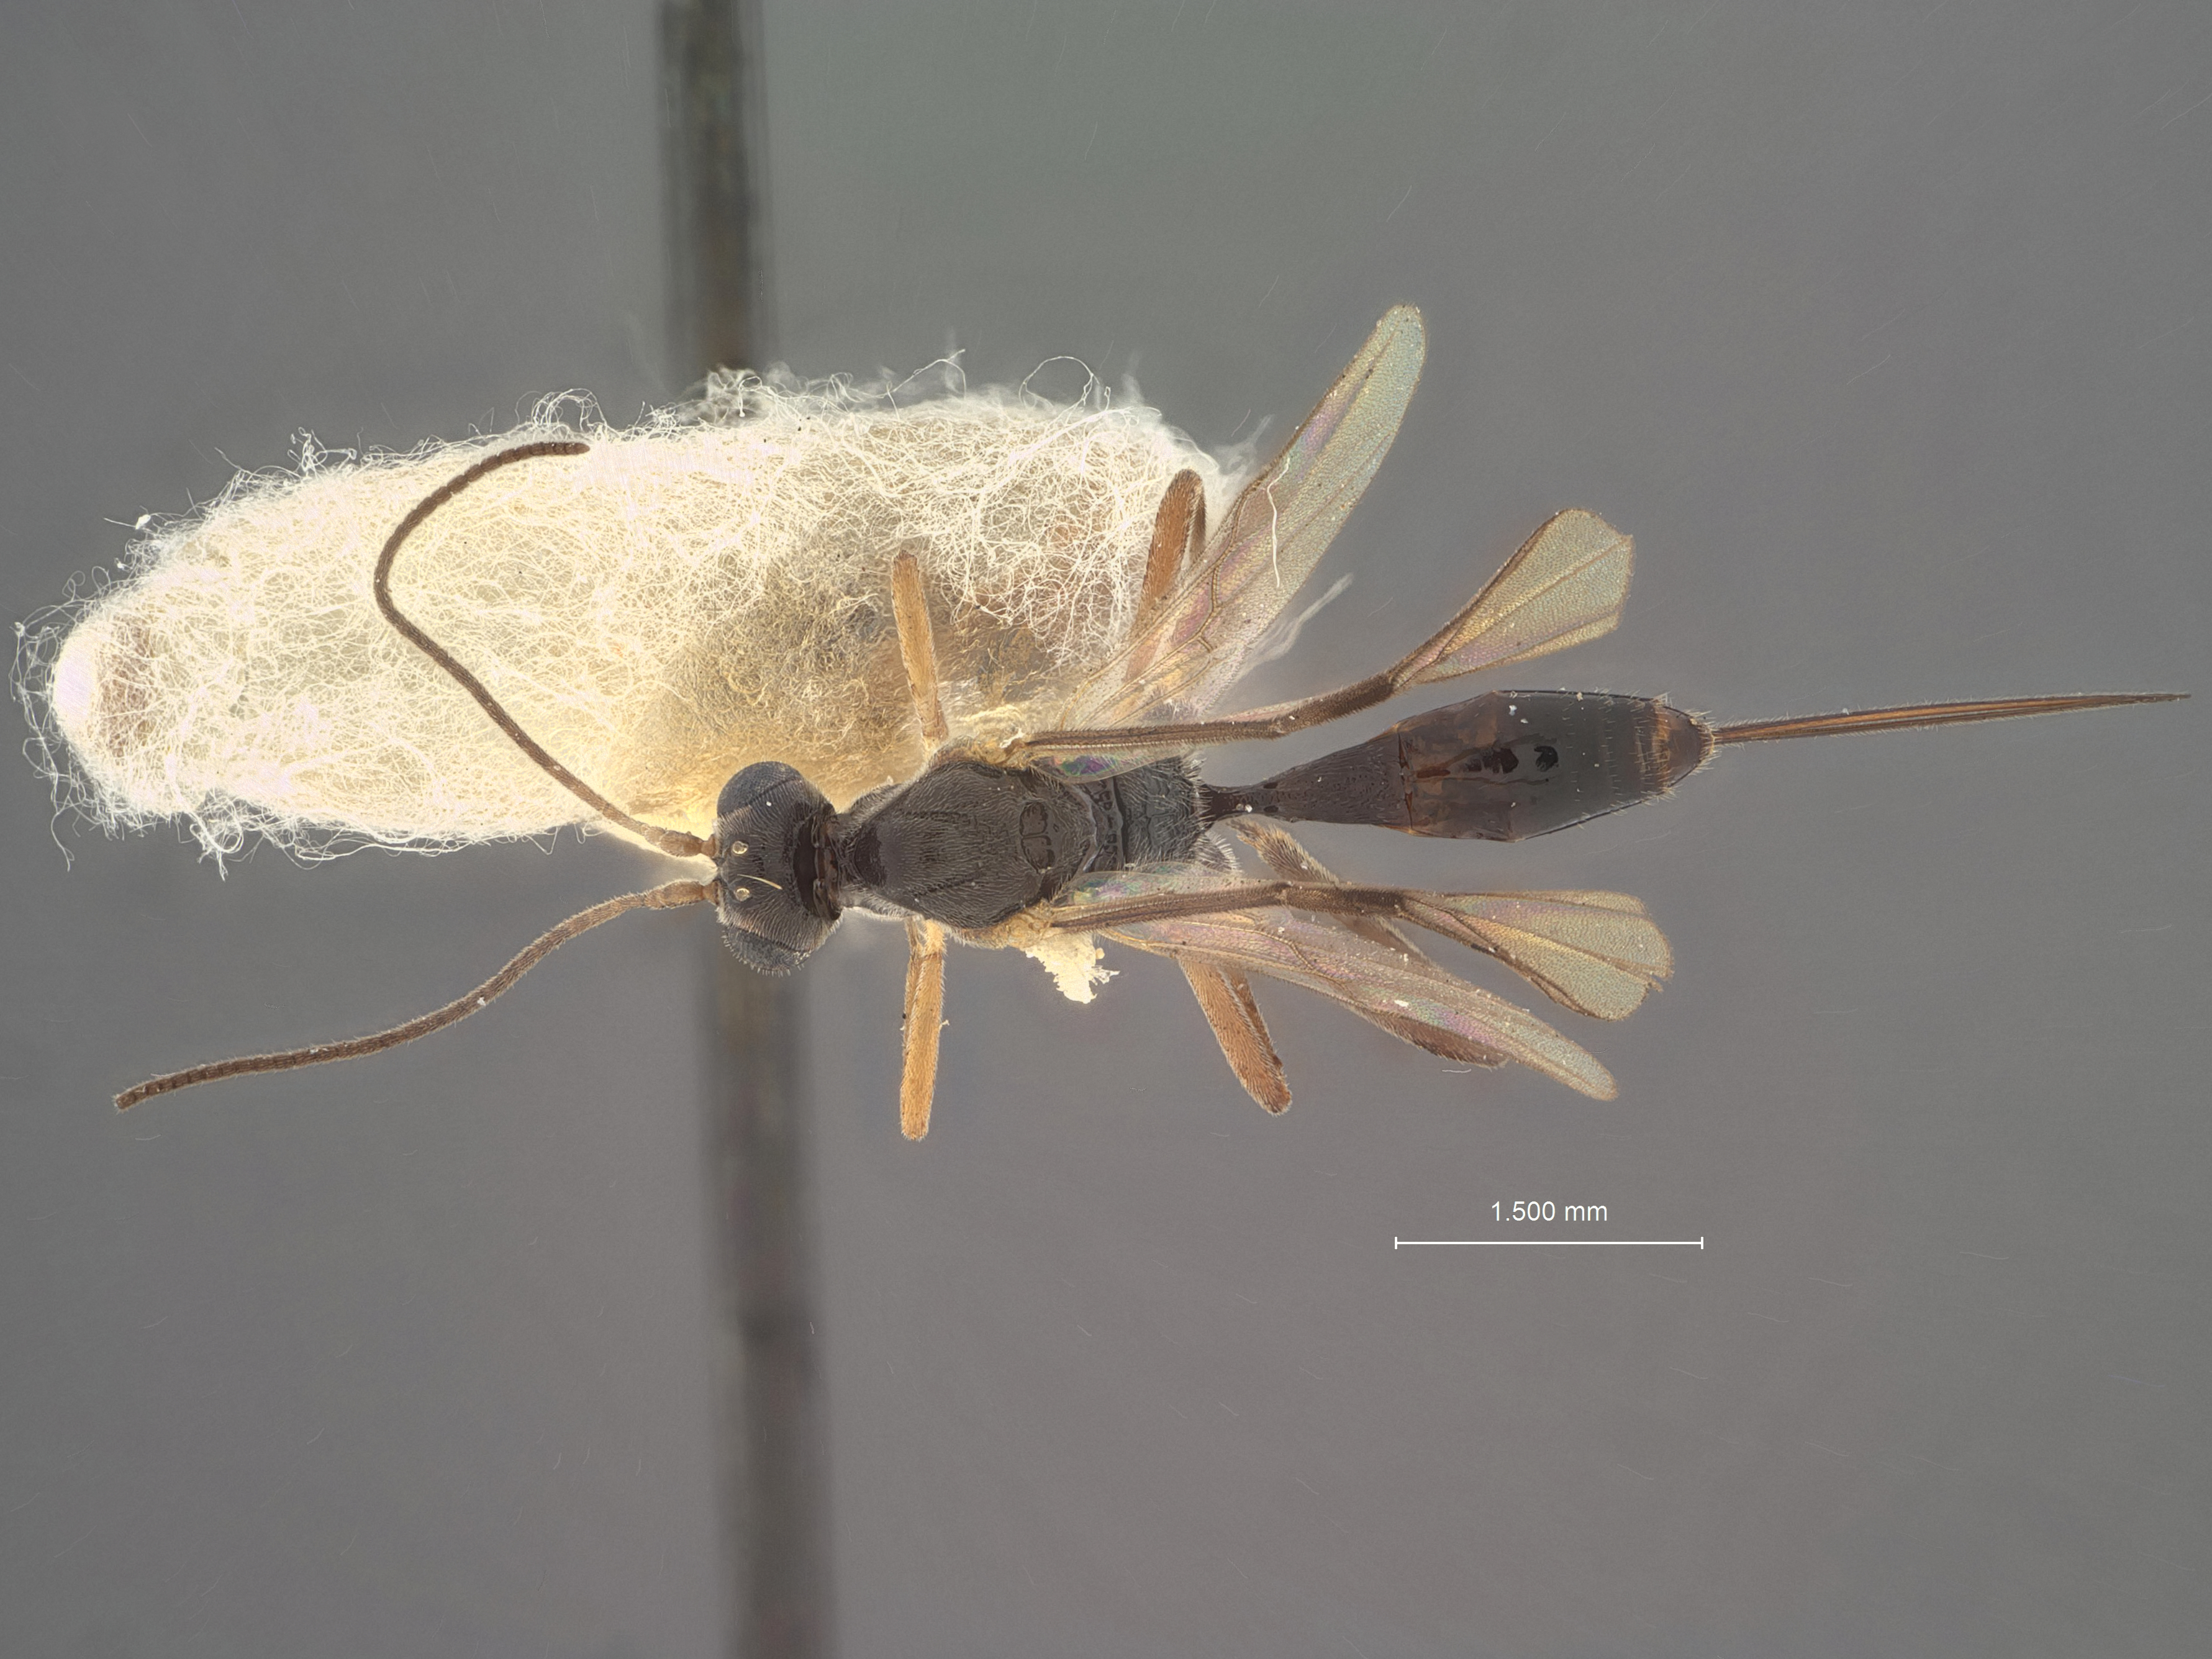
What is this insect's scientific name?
Meteorus graciliventris
